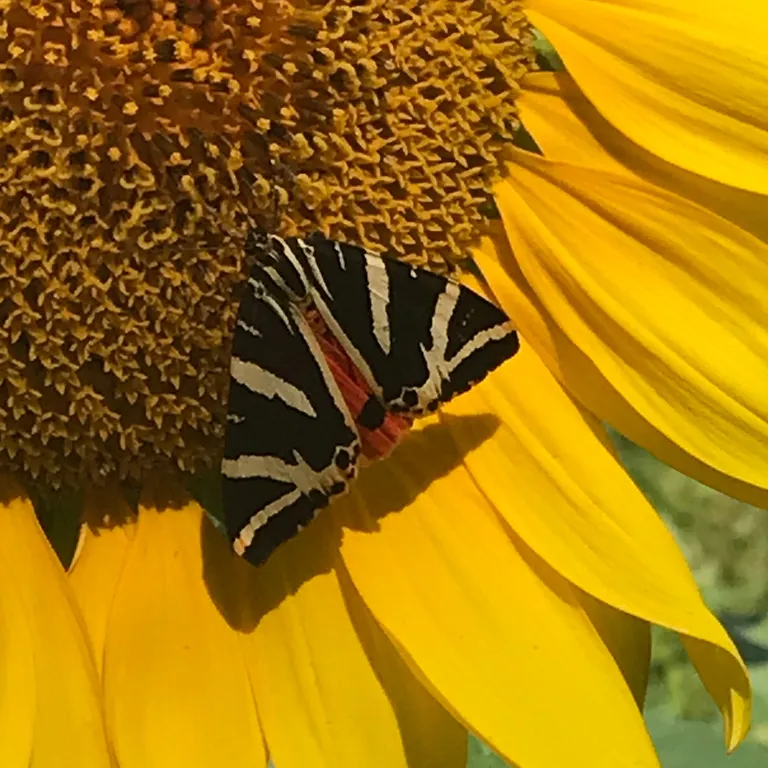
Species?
Euplagia quadripunctaria
